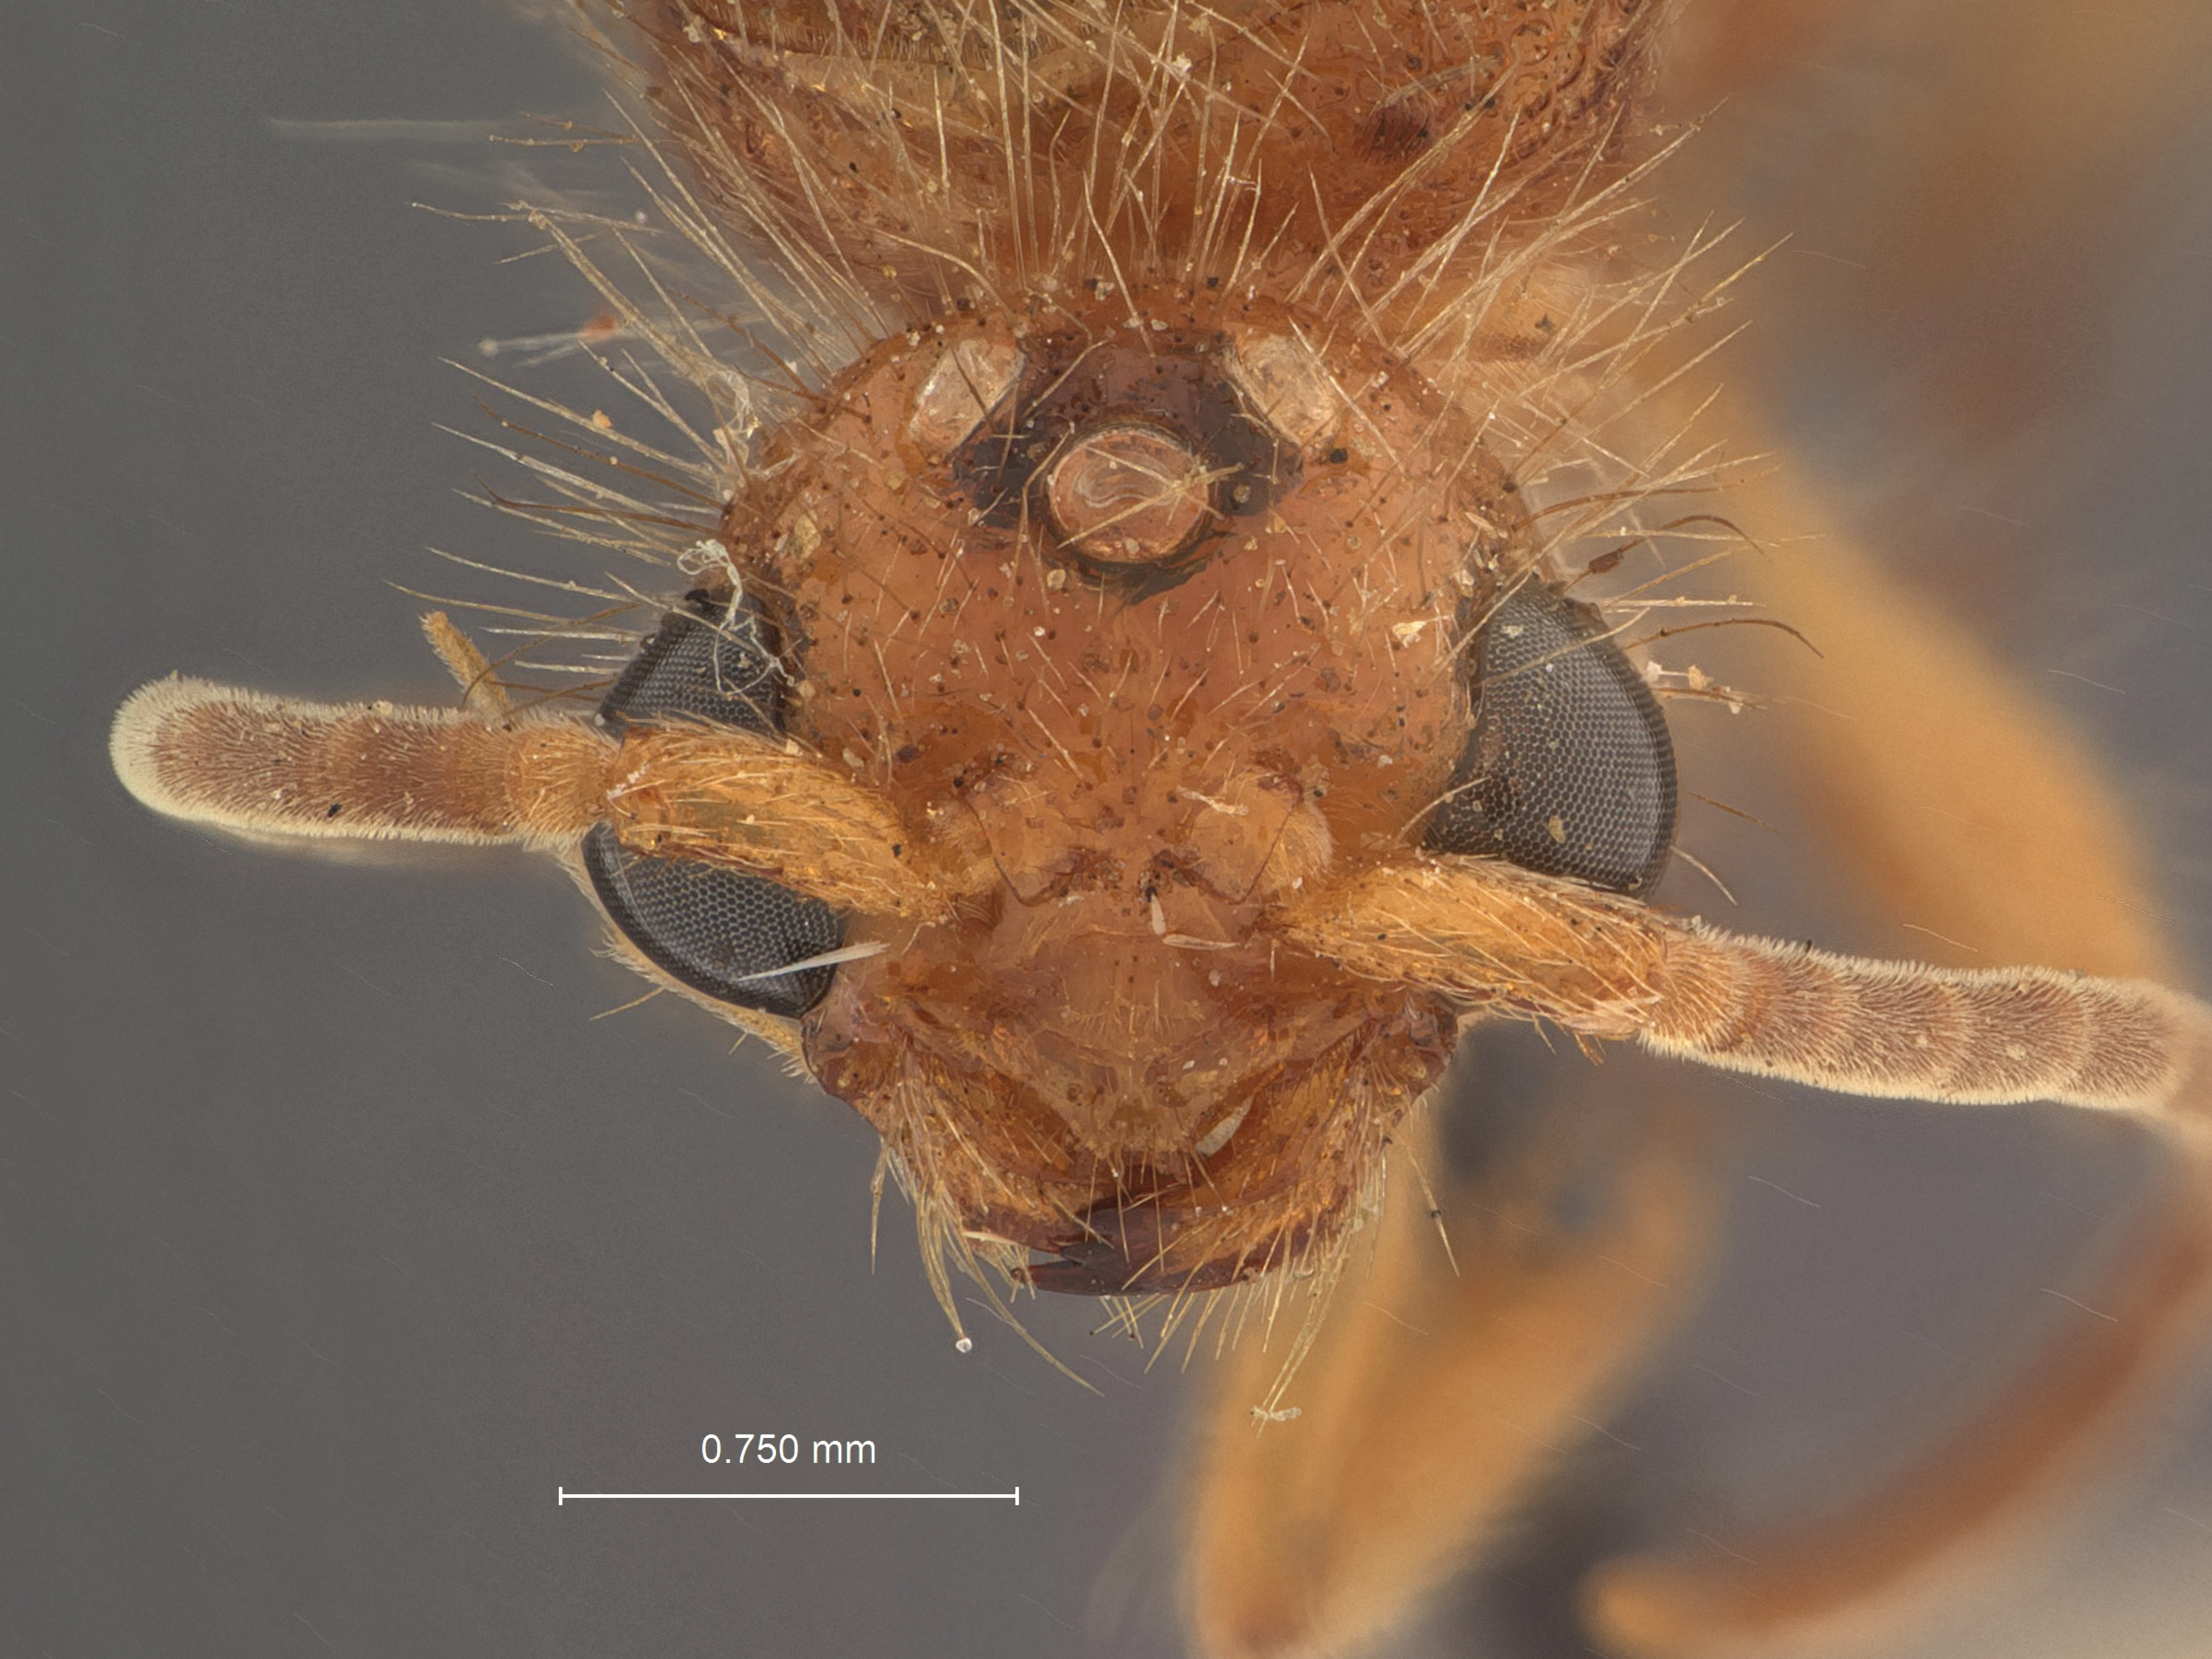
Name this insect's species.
Mutilla hubbardii
